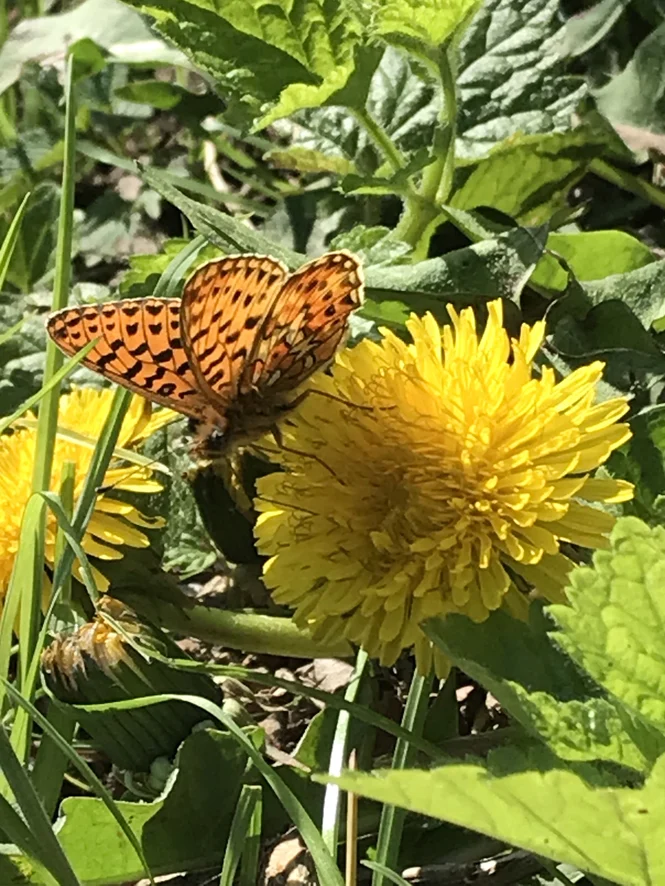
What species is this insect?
Boloria euphrosyne (also Clossiana euphrosyne)
